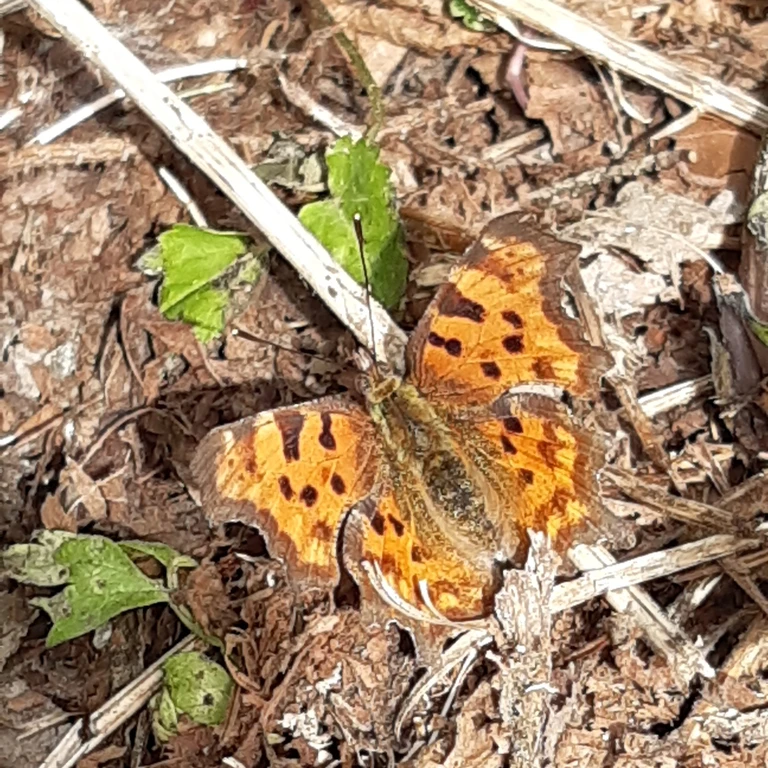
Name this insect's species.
Polygonia c-album
